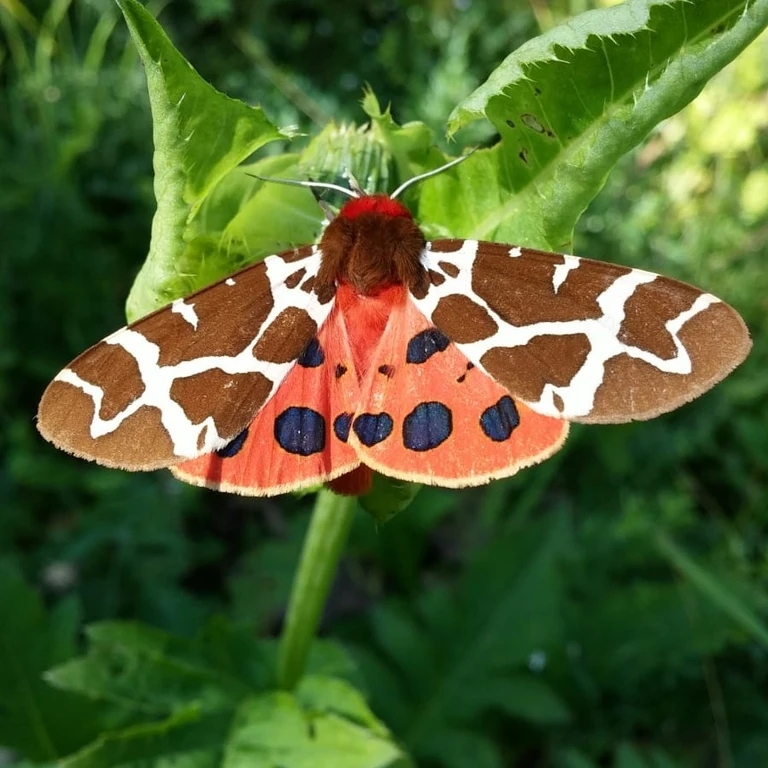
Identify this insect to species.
Arctia caja
